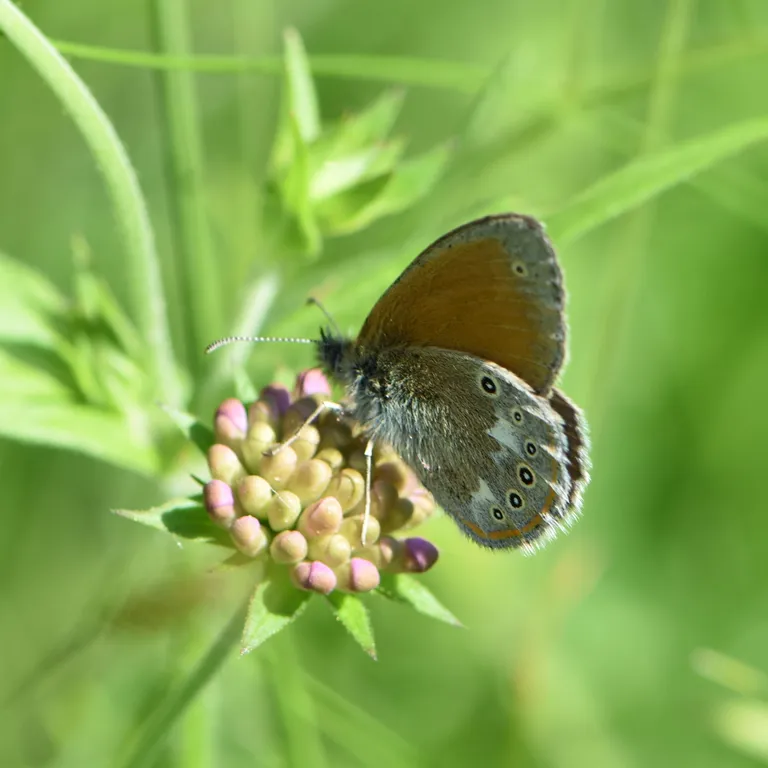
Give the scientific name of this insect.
Coenonympha glycerion (also Coenonympha iphis)
